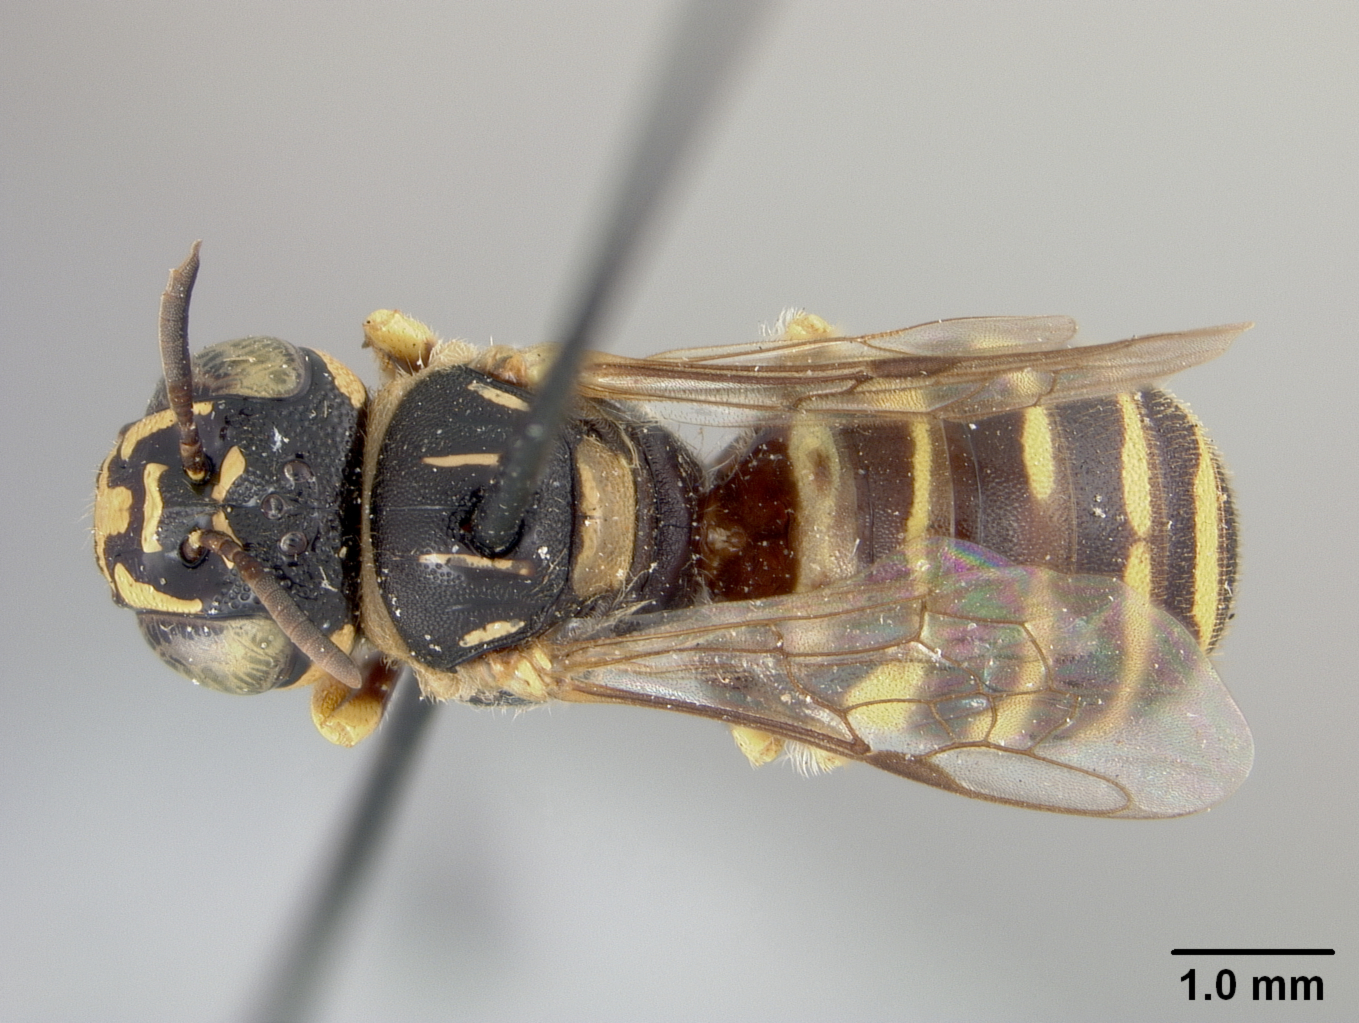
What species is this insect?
Ceratina philippinensis
